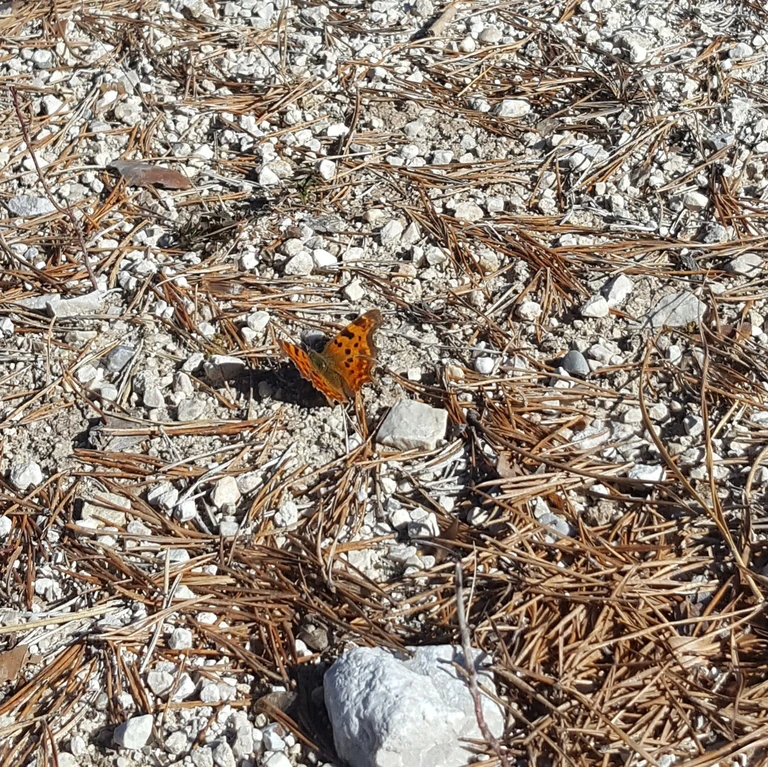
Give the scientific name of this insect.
Polygonia c-album
